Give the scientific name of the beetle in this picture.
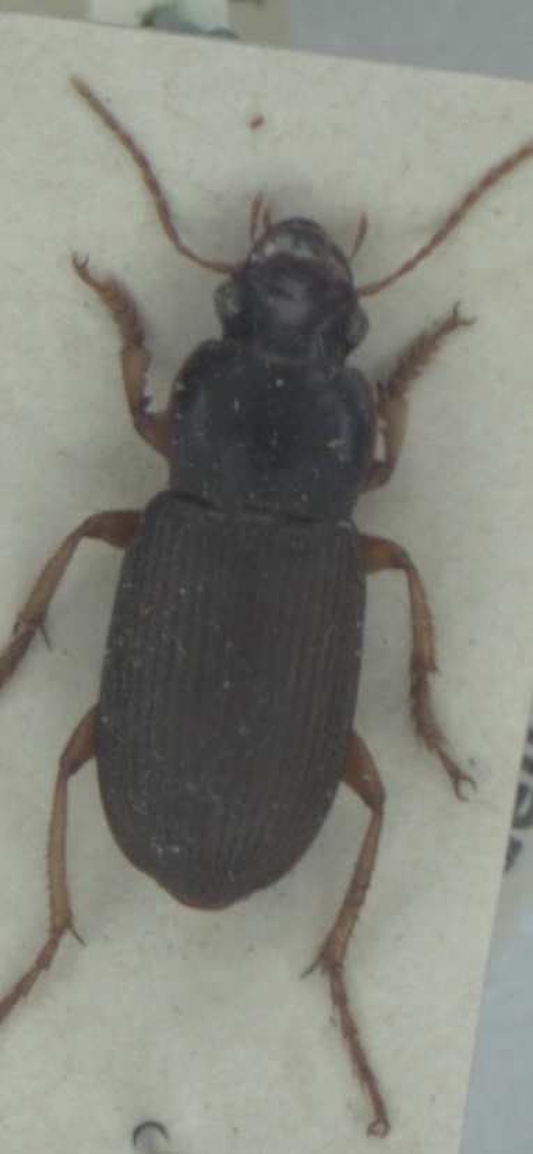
Harpalus rufipes
